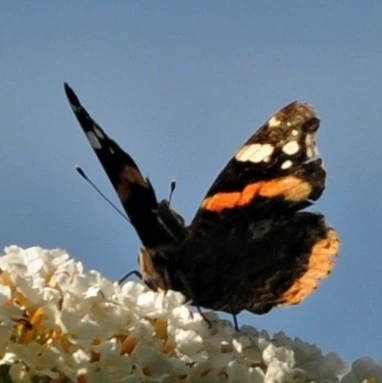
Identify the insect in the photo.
Vanessa atalanta
